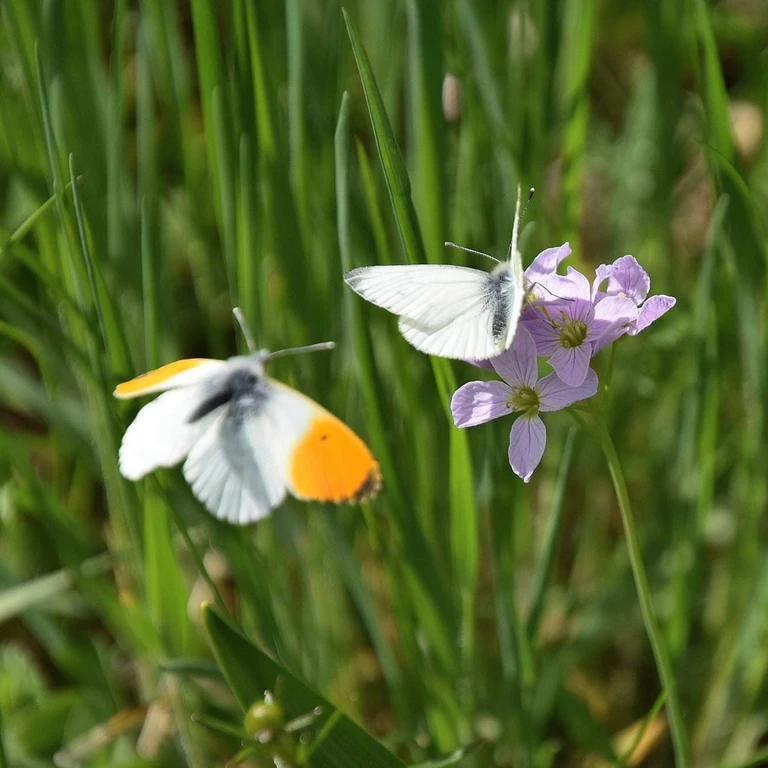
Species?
Anthocharis cardamines
